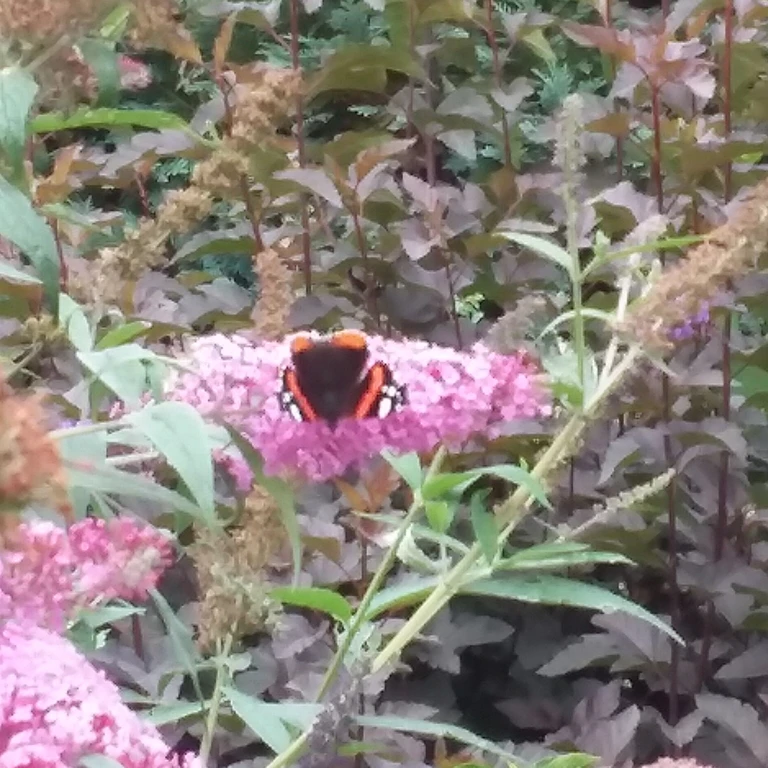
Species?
Vanessa atalanta
